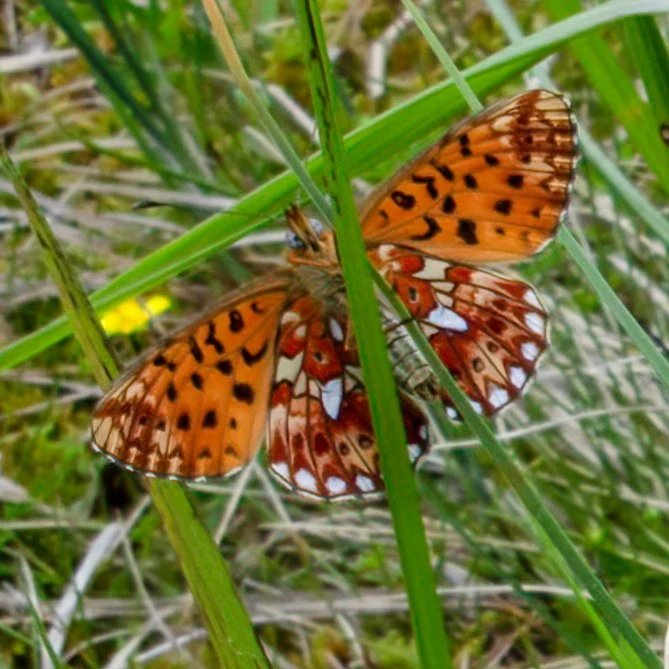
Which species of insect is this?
Boloria euphrosyne (also Clossiana euphrosyne)
